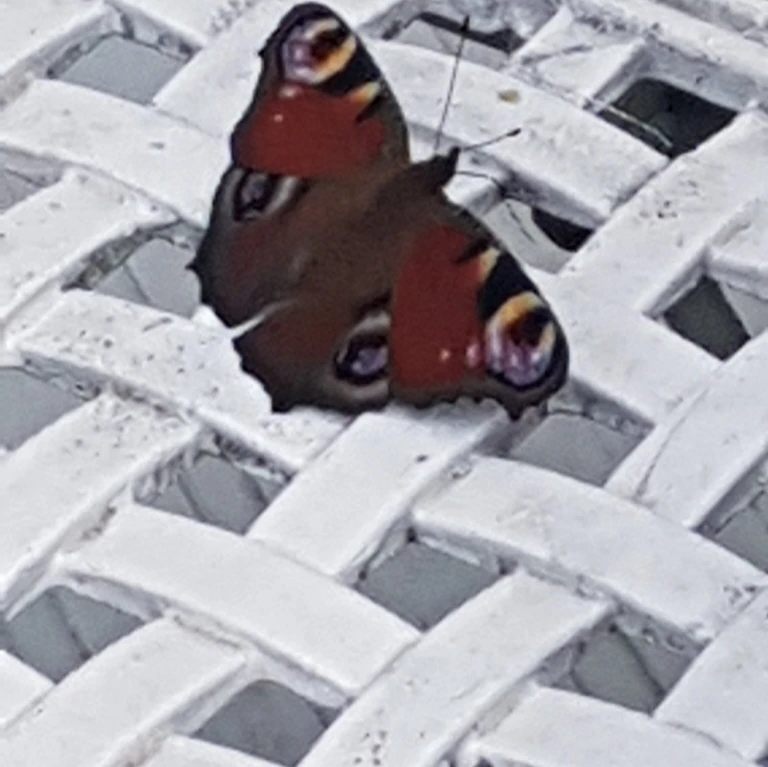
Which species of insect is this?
Aglais io
